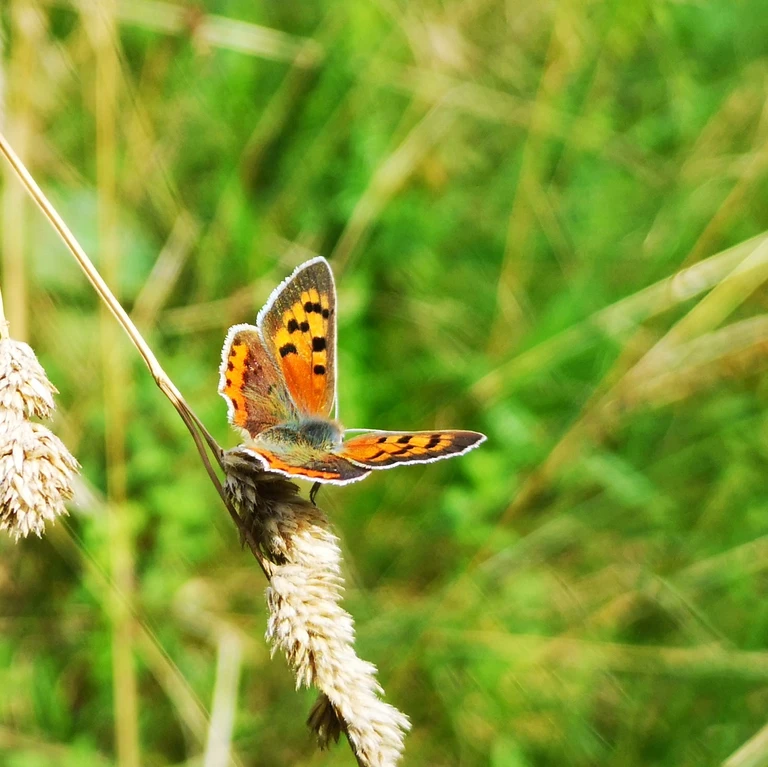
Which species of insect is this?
Lycaena phlaeas
